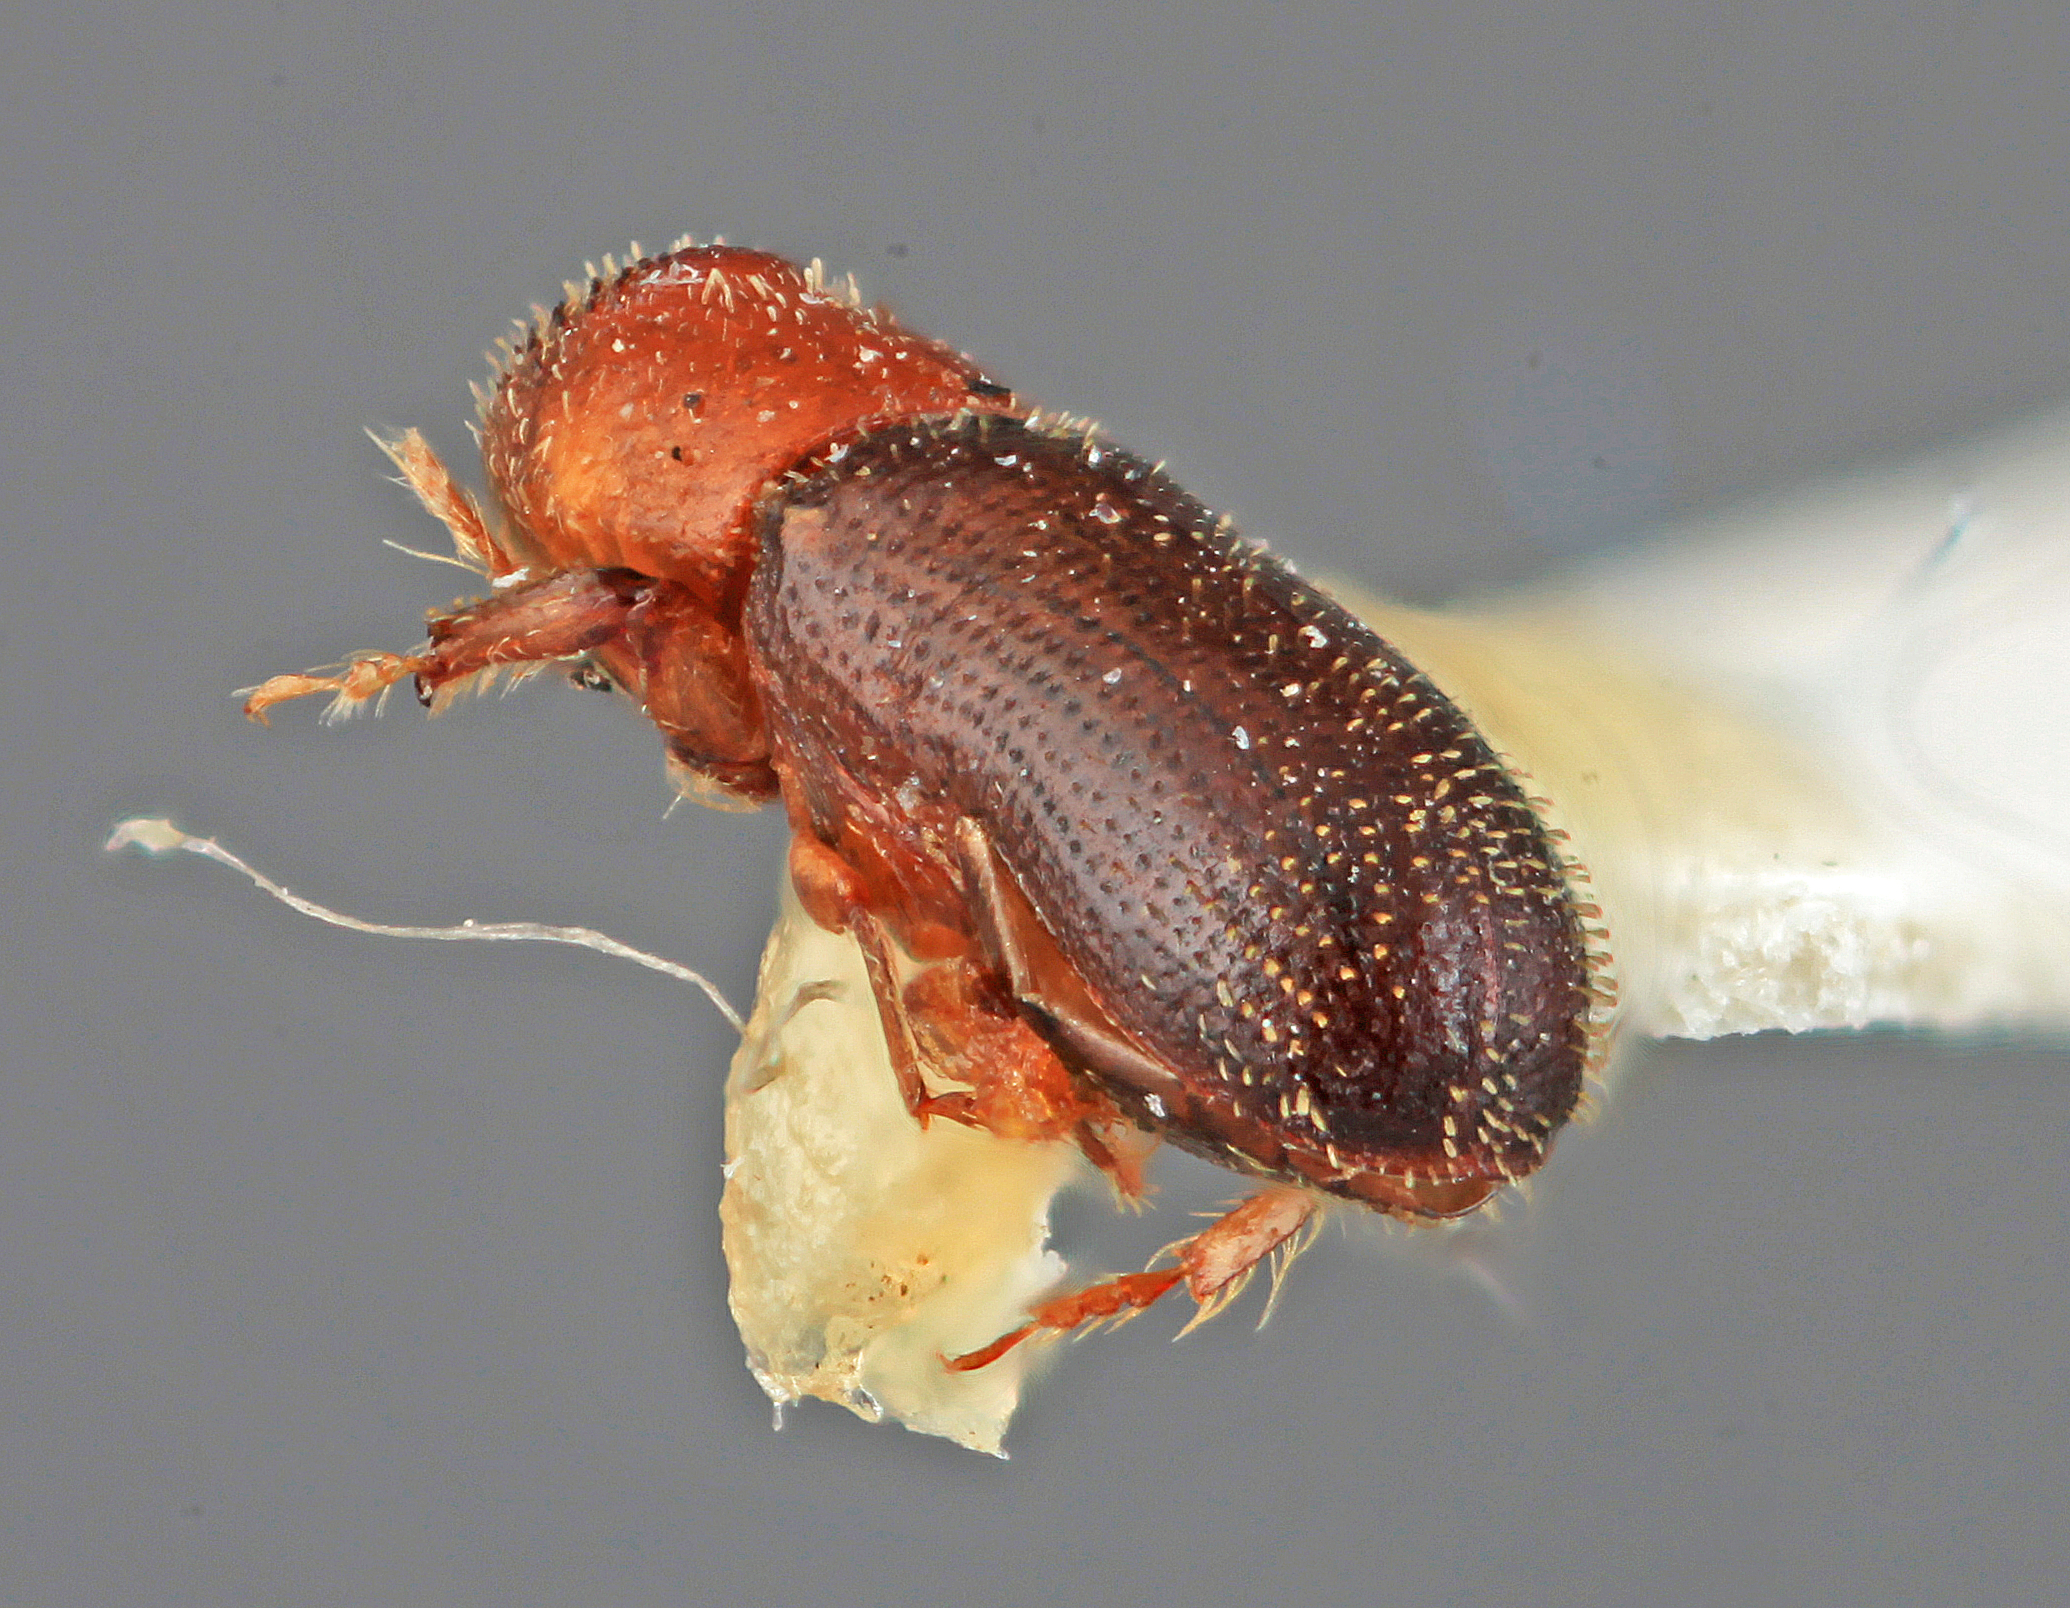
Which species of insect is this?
Thysanoes neotropicus
